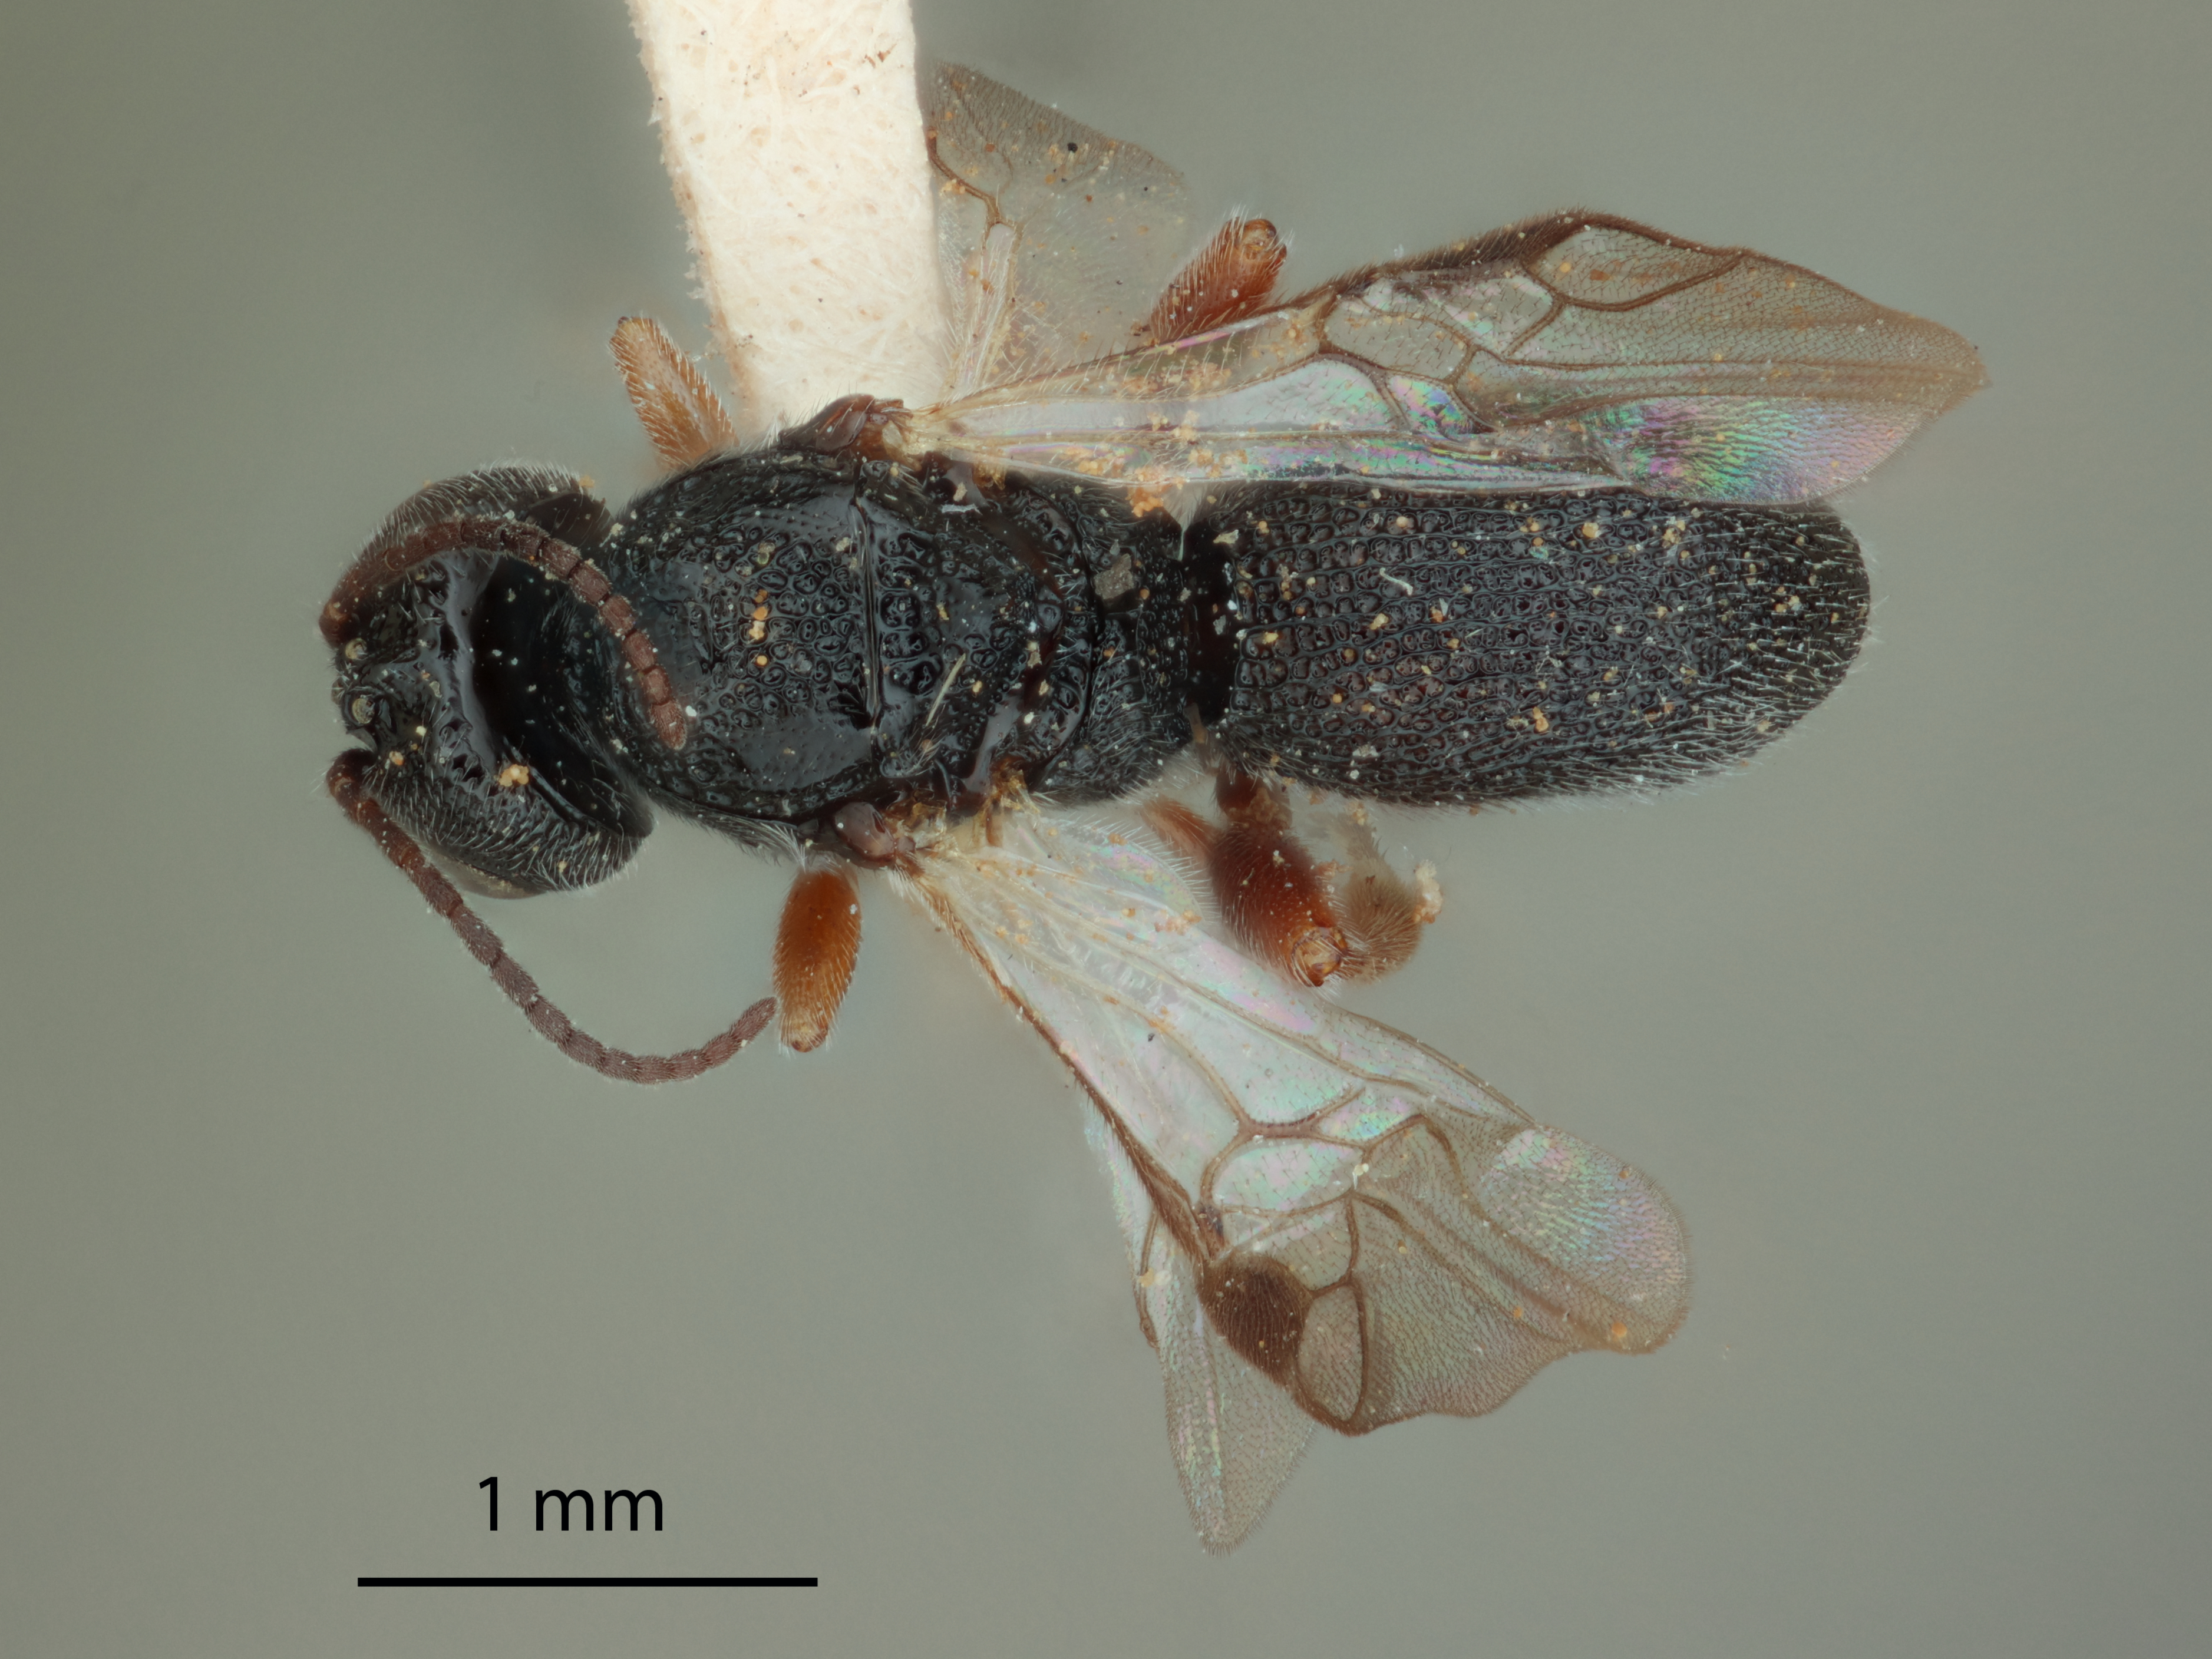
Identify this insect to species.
Urosigalphus neobruchi
